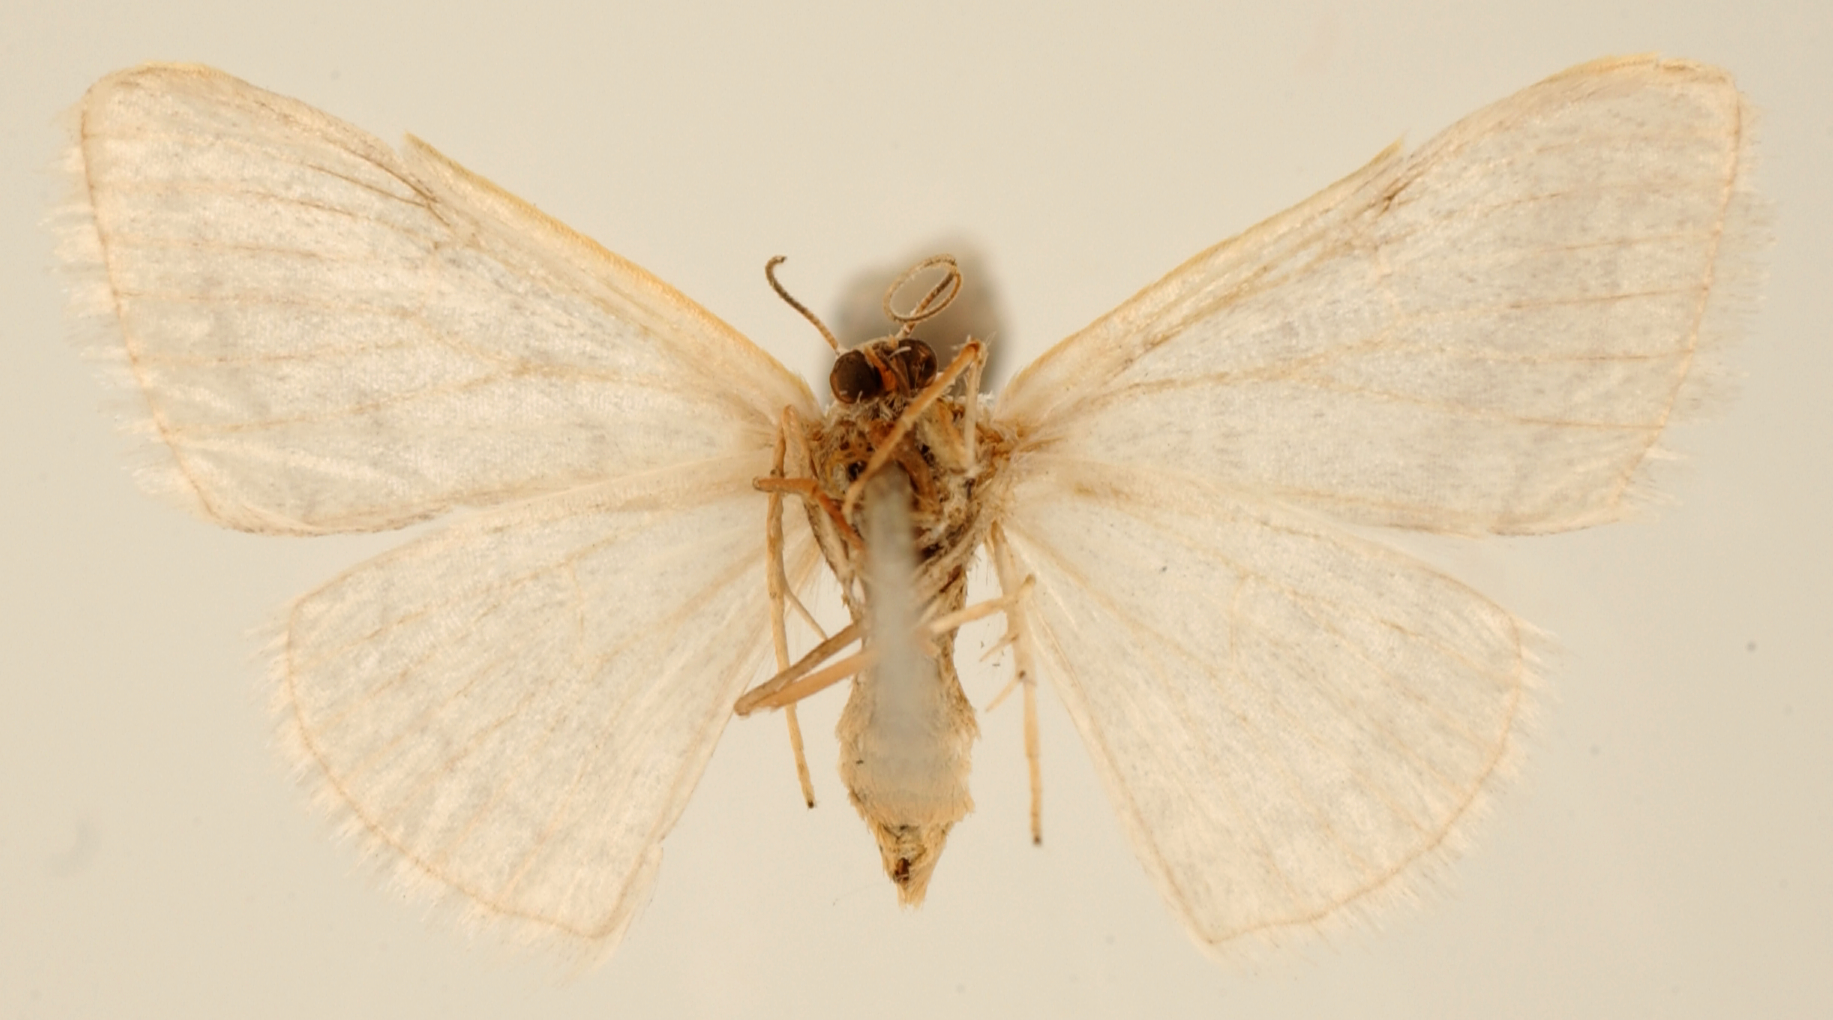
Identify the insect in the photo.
Haemalea virgota
